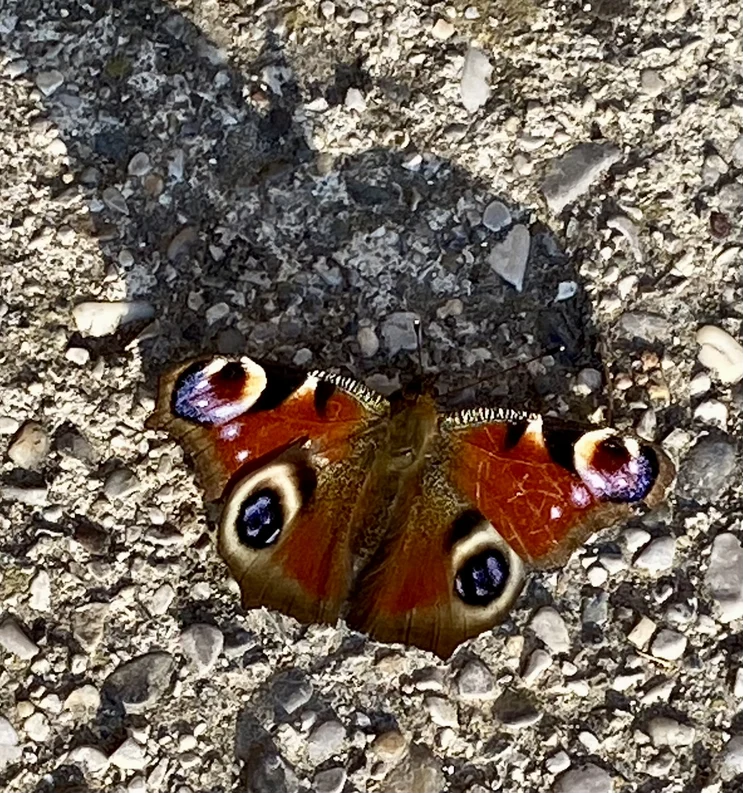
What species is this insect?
Aglais io
